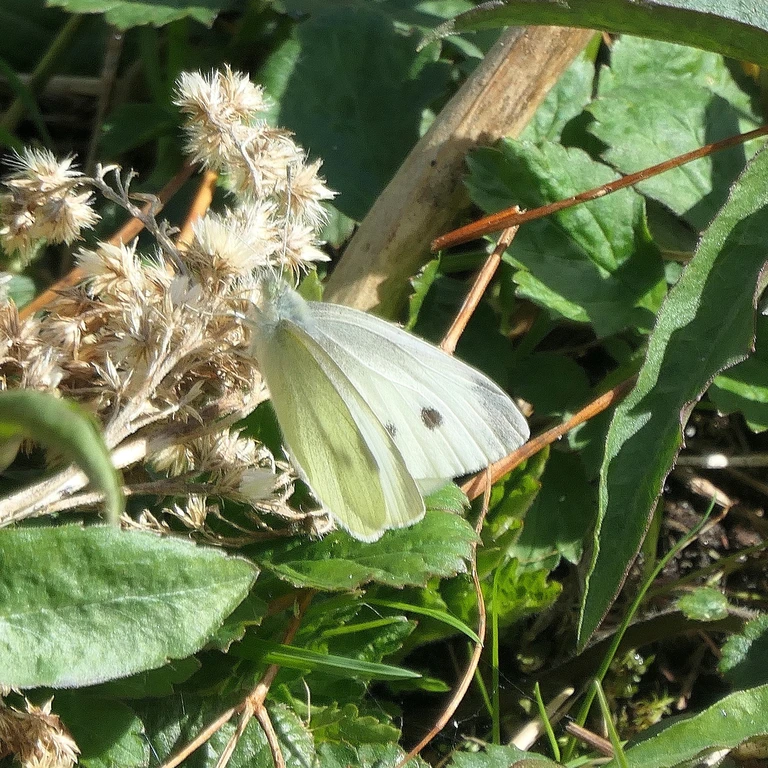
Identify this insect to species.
Pieris rapae
